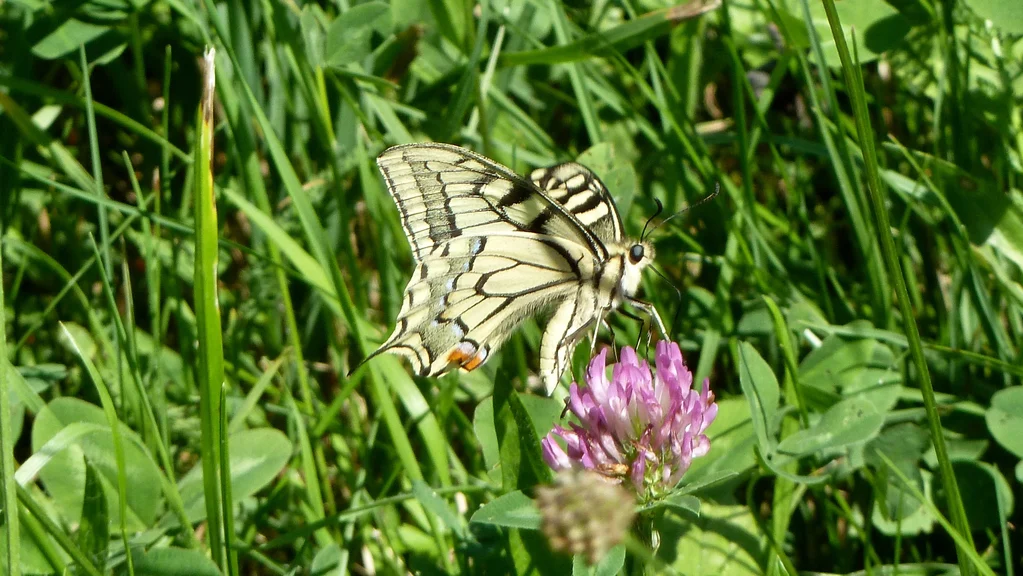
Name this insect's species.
Papilio machaon
